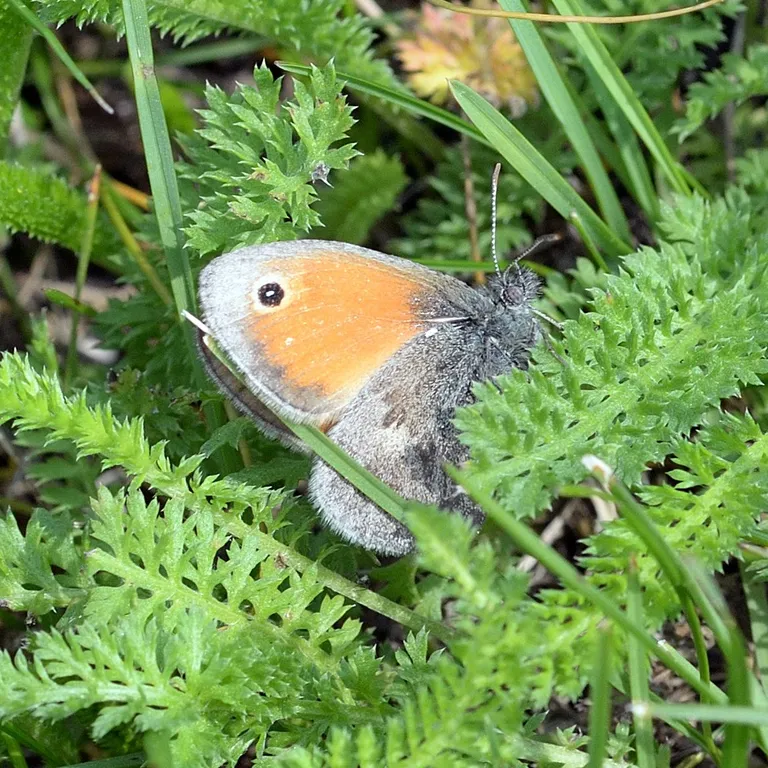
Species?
Coenonympha pamphilus
